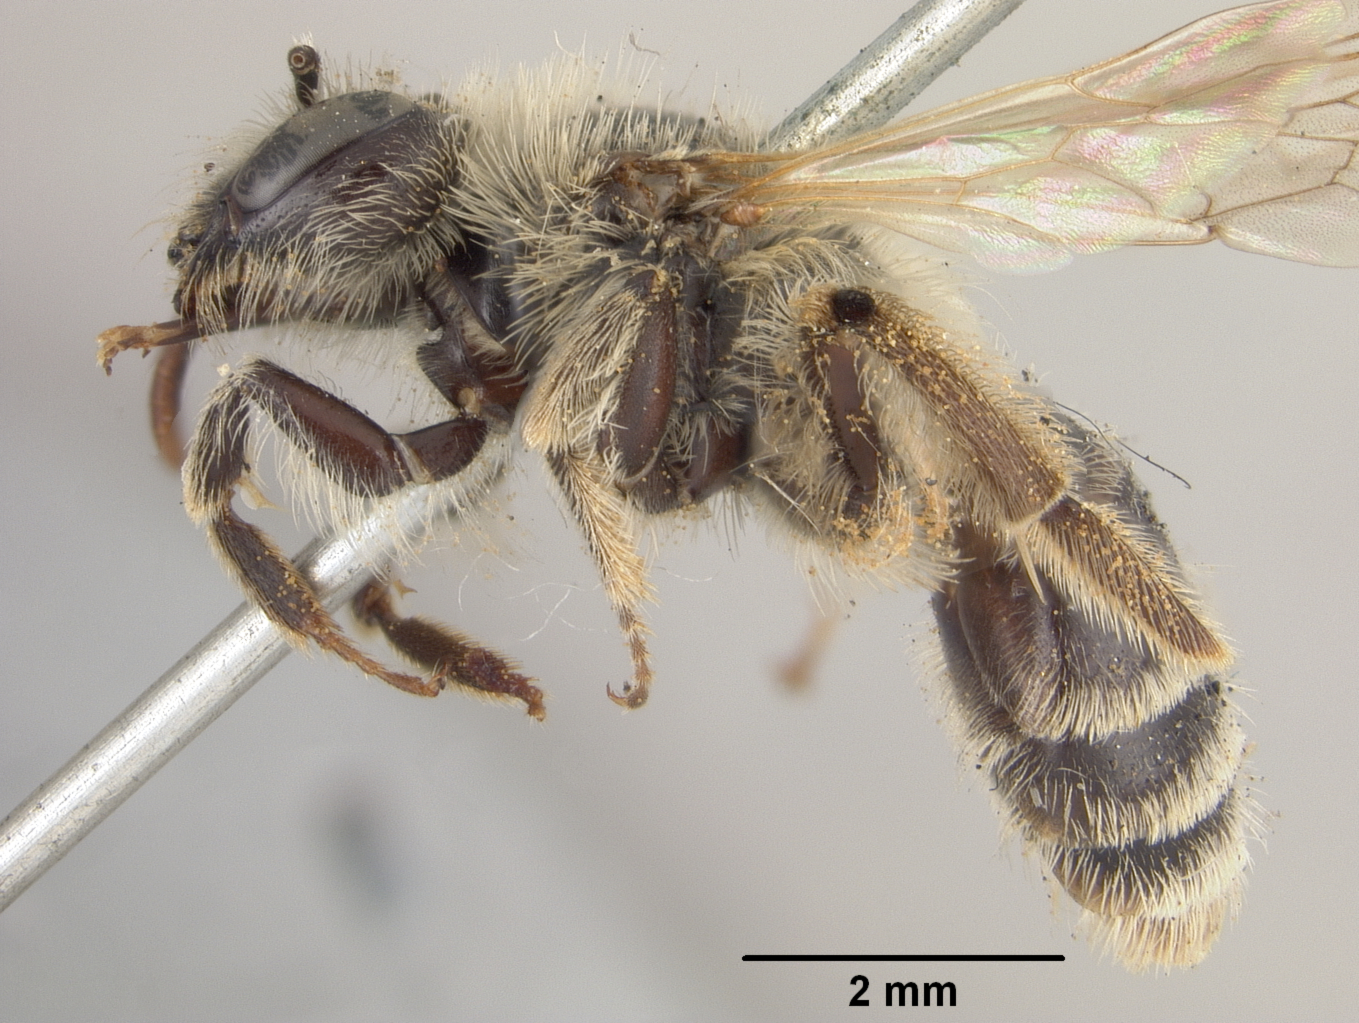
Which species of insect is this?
Andrena albovirgata
